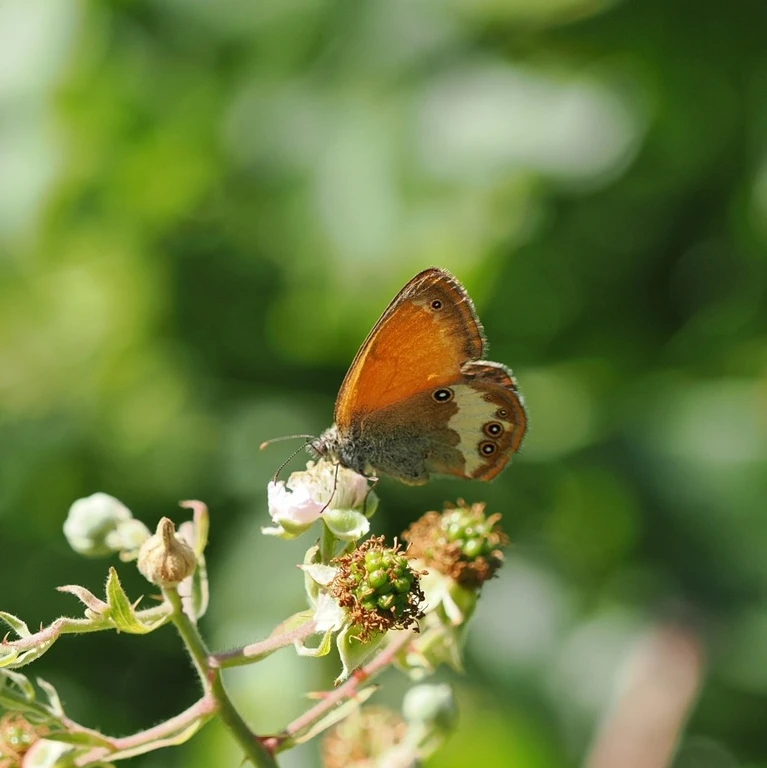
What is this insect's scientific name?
Coenonympha arcania
